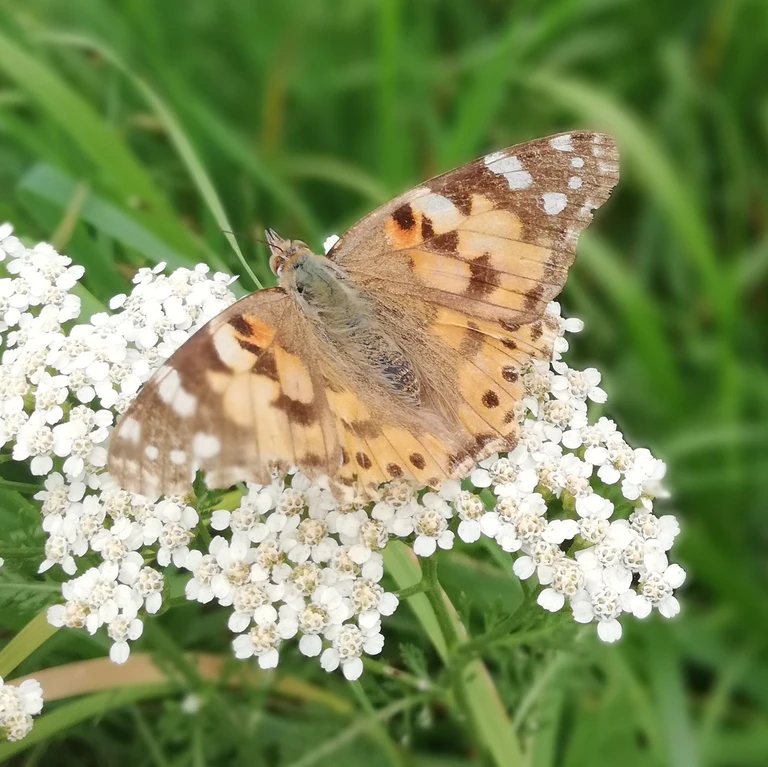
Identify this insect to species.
Vanessa cardui
